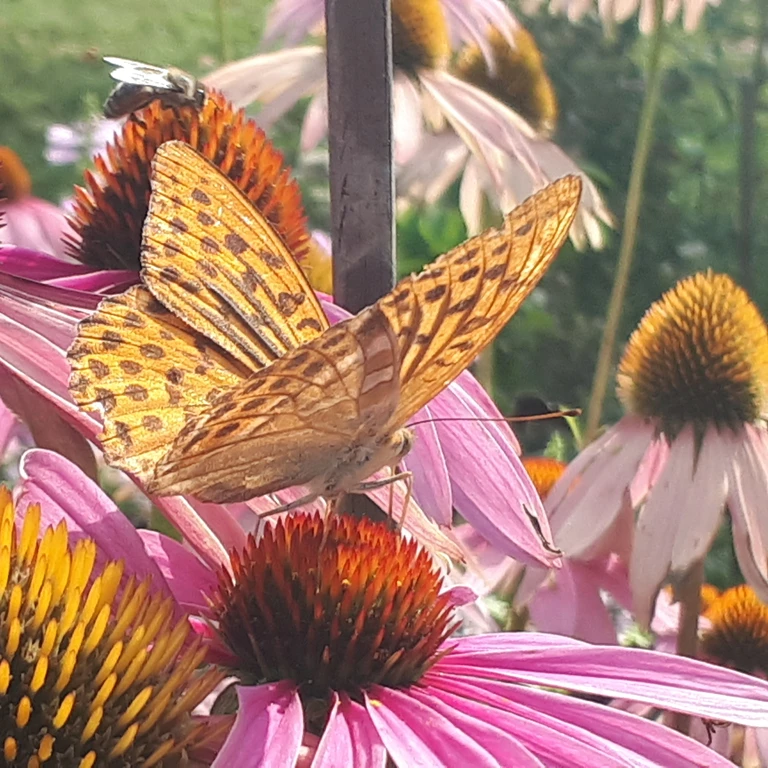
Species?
Argynnis paphia
